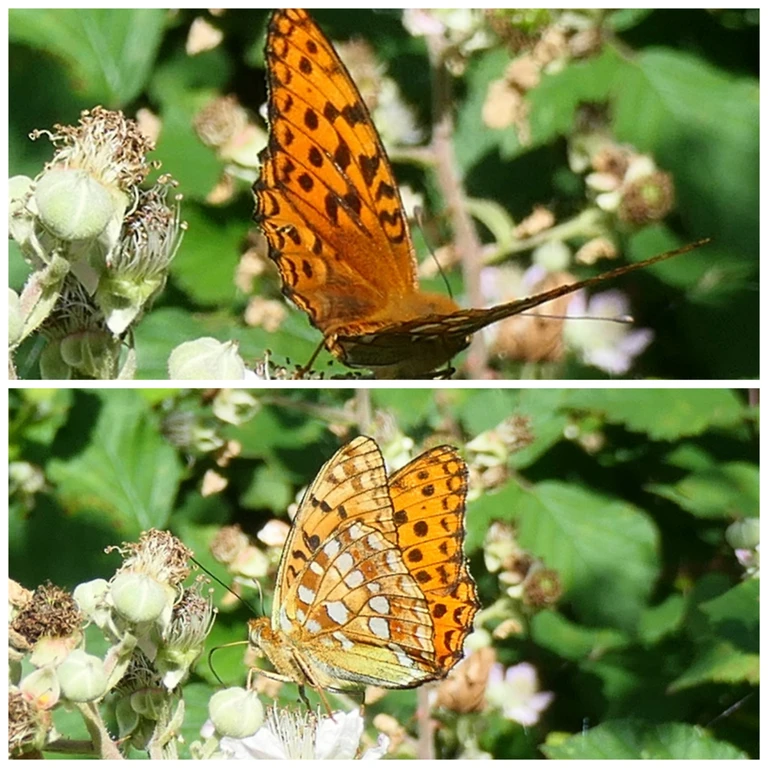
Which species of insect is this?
Fabriciana adippe
